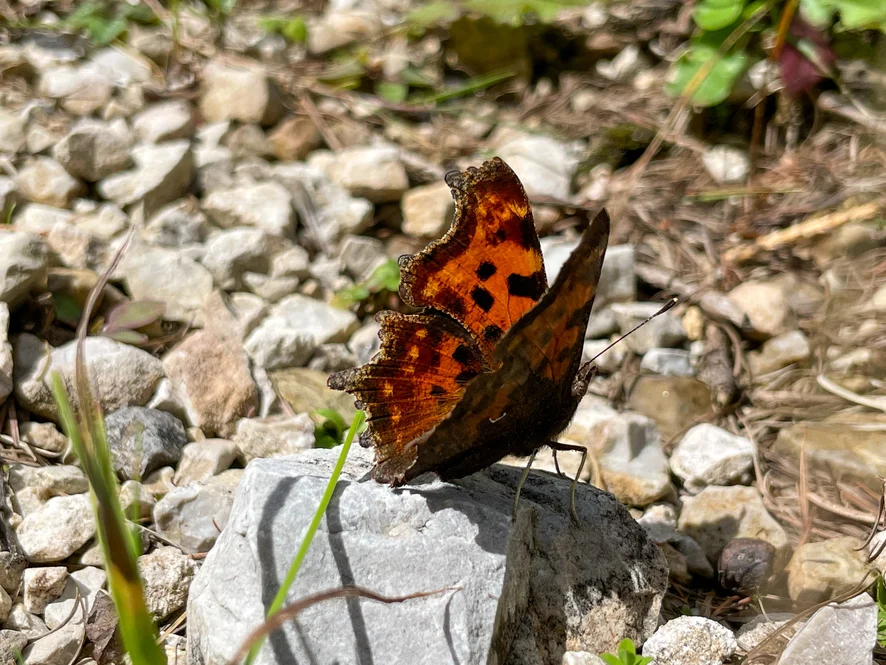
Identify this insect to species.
Polygonia c-album
